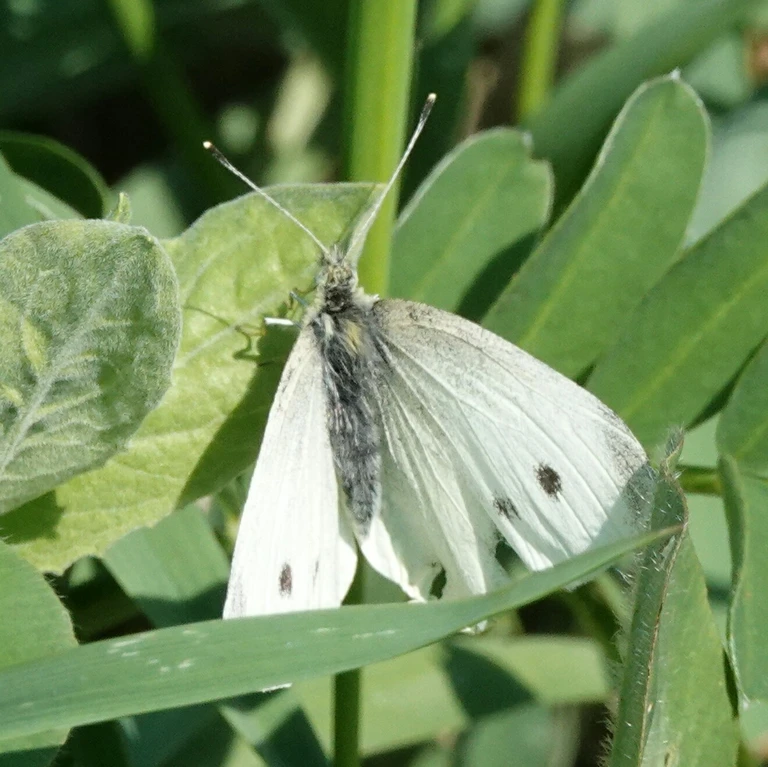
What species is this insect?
Pieris rapae
